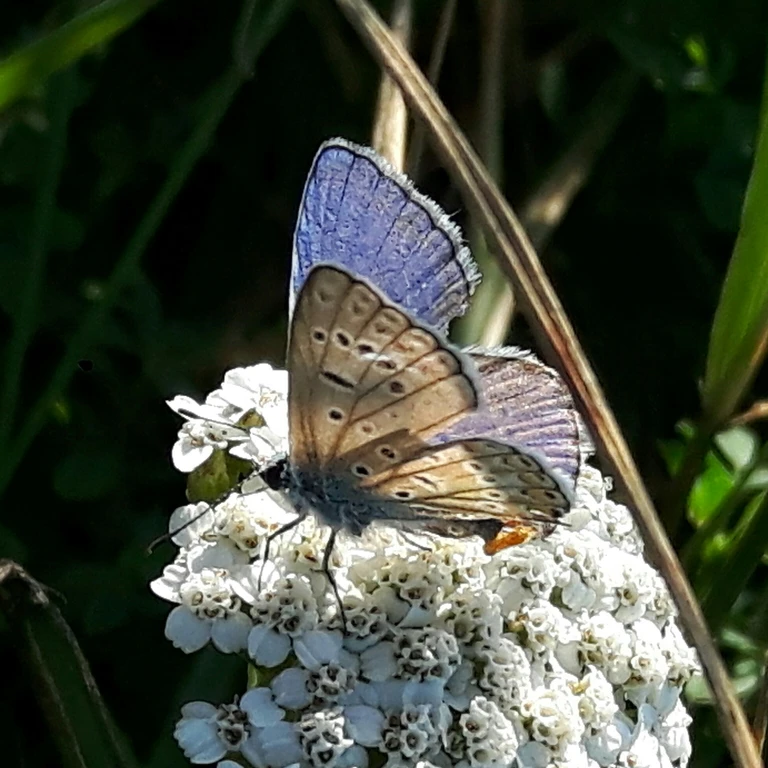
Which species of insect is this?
Polyommatus icarus
